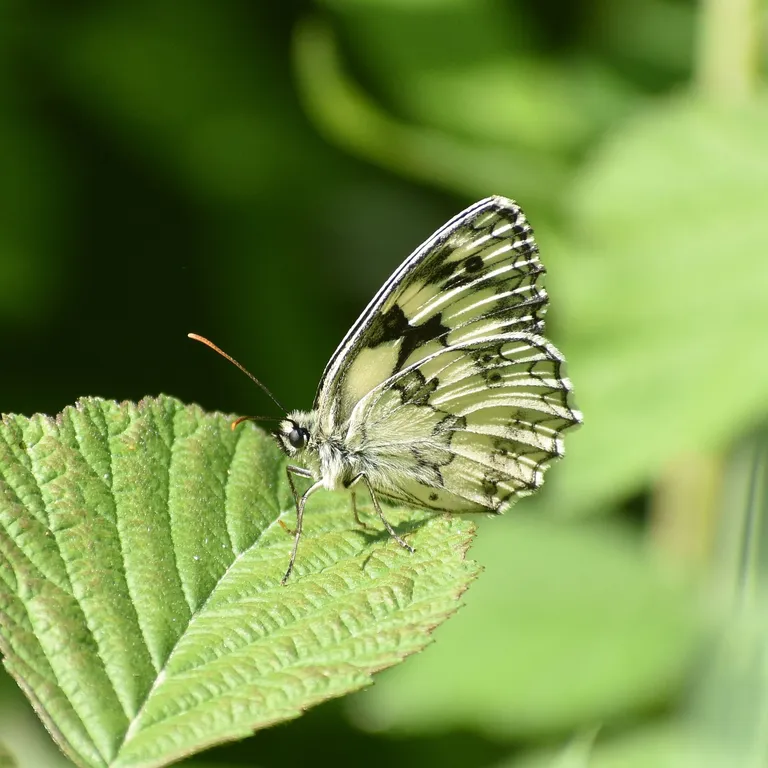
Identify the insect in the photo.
Melanargia galathea
